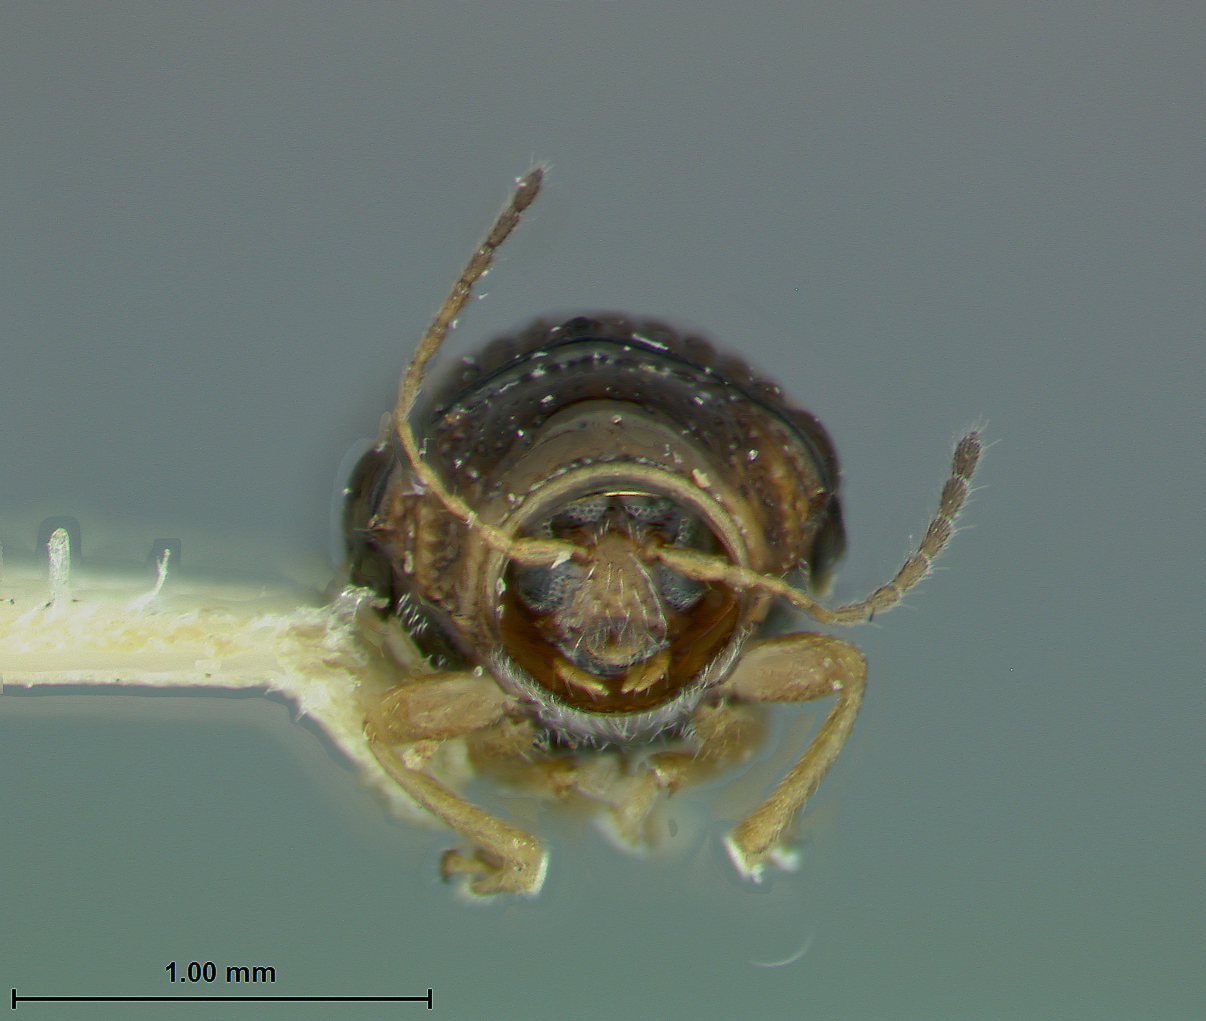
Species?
Coenobius macarangae
